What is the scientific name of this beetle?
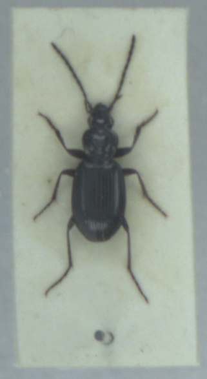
Agonum fuliginosum
